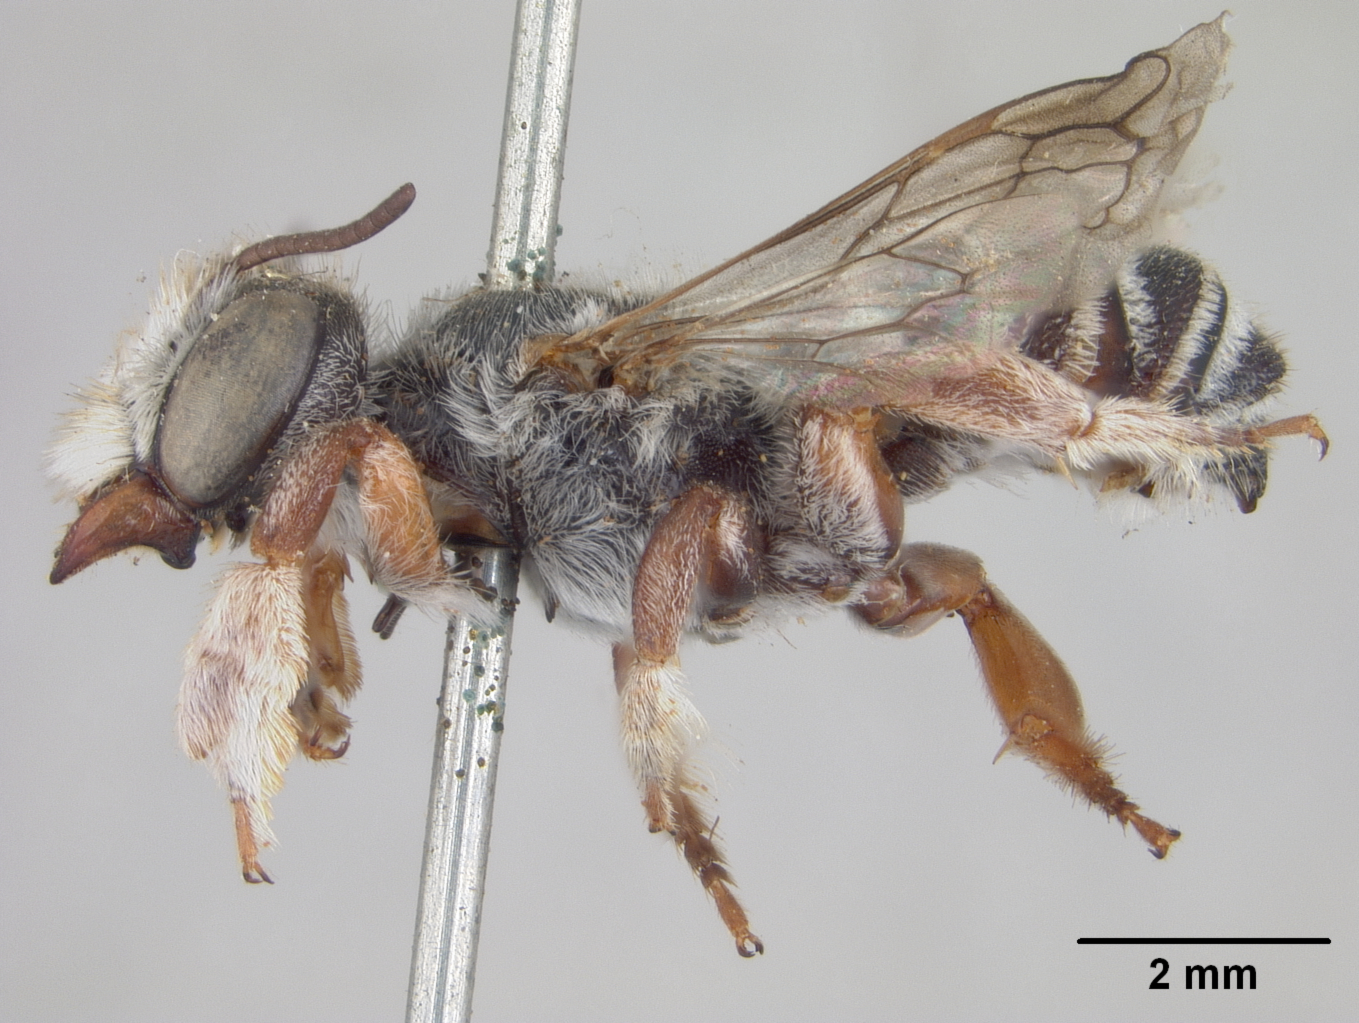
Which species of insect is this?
Megachile spinotulata
